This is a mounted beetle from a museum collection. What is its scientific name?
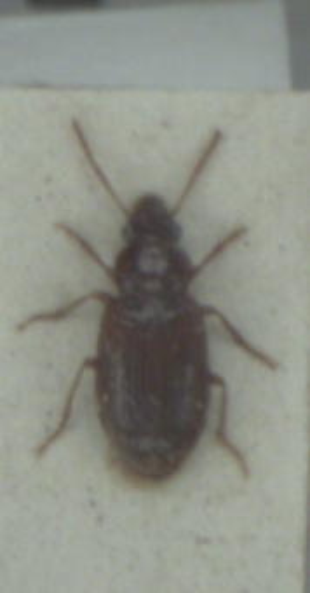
Bradycellus verbasci
